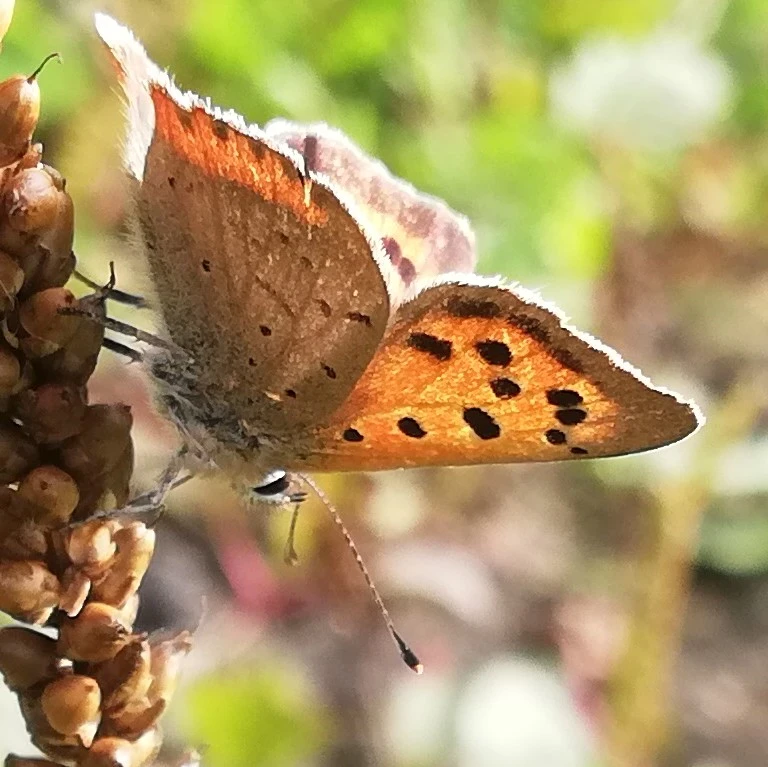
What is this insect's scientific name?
Lycaena phlaeas
